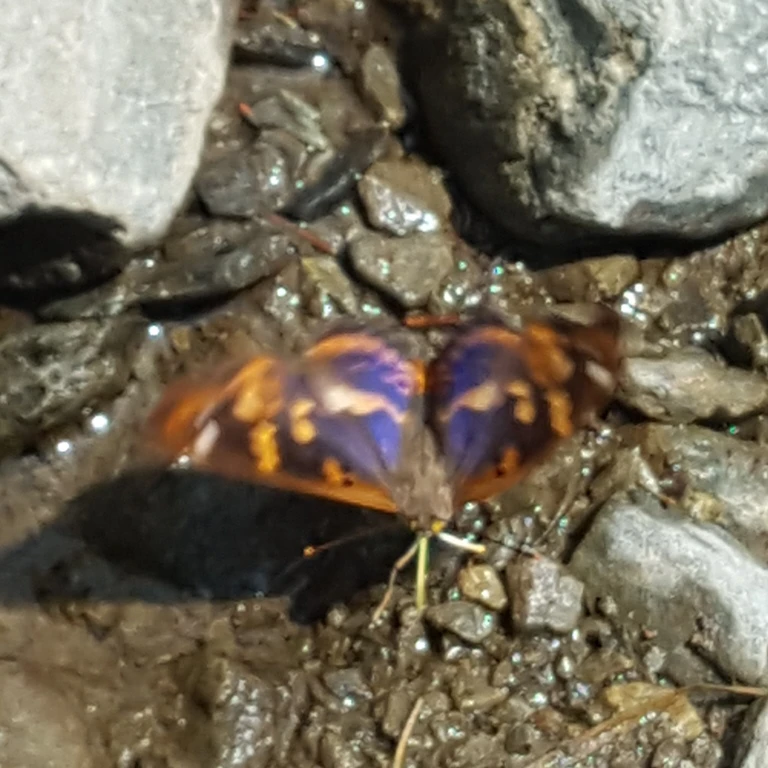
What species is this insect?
Apatura ilia
